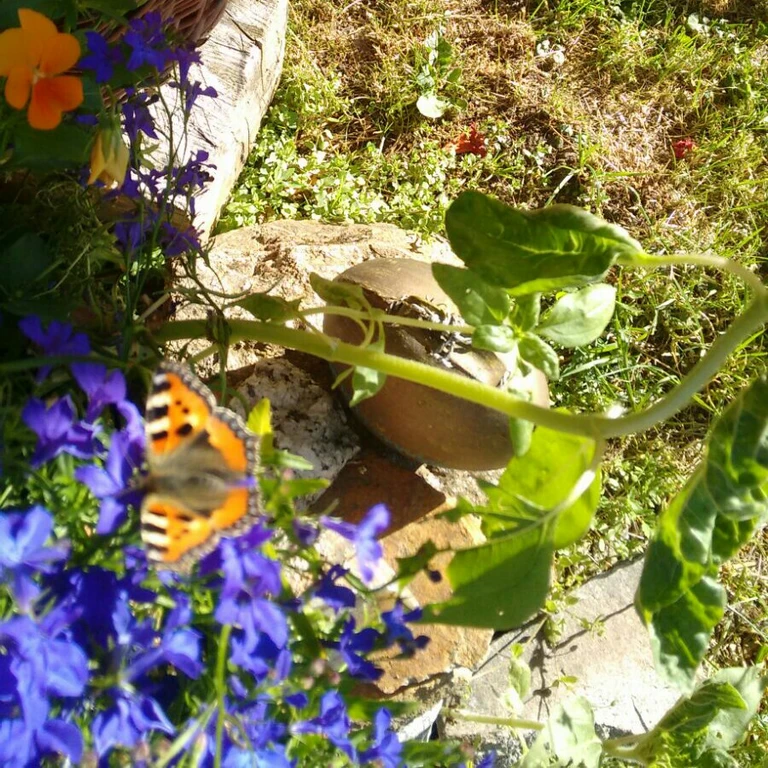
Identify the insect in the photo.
Aglais urticae
